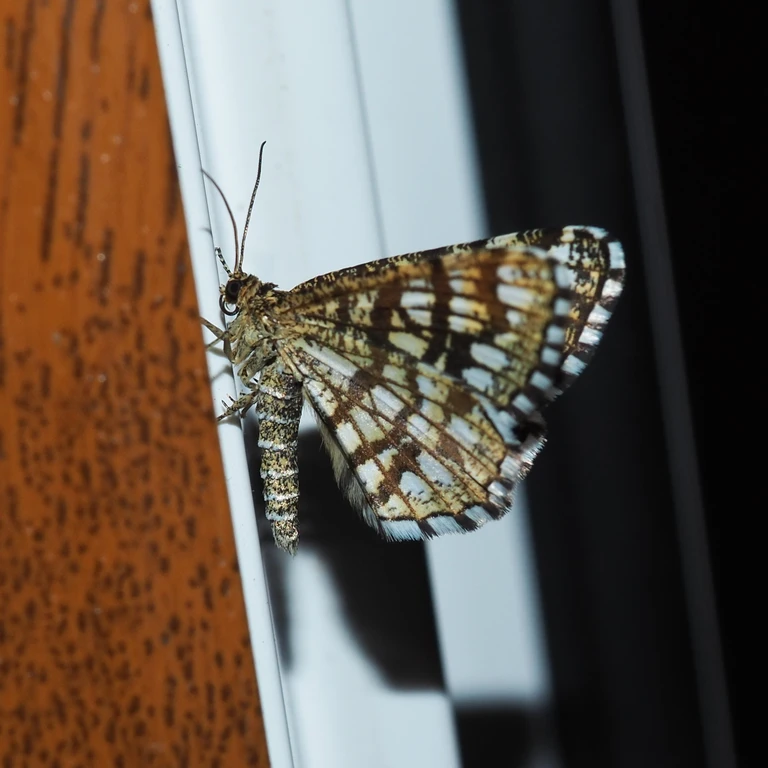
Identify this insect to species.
Chiasmia clathrata
